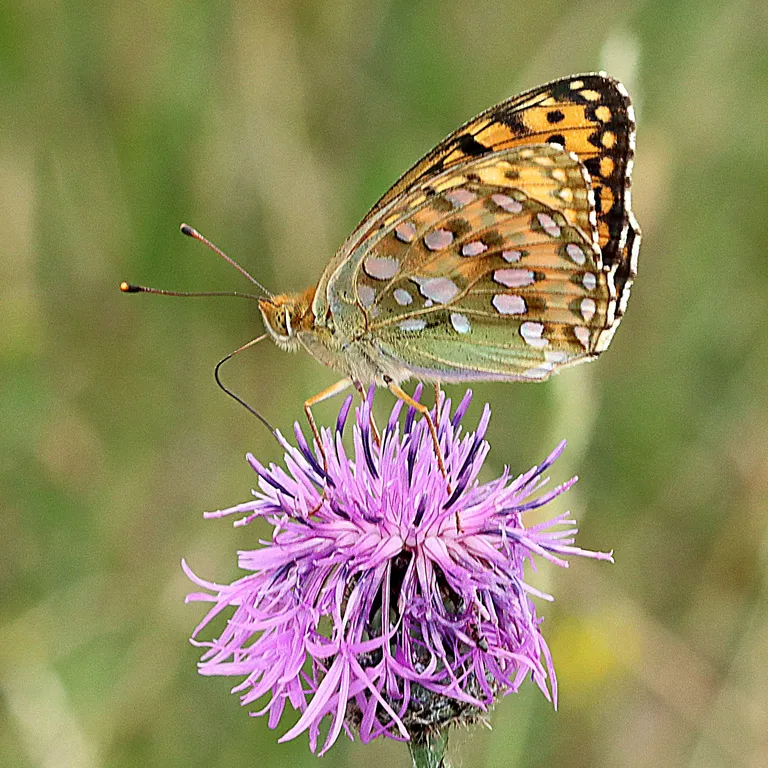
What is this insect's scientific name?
Speyeria aglaja
